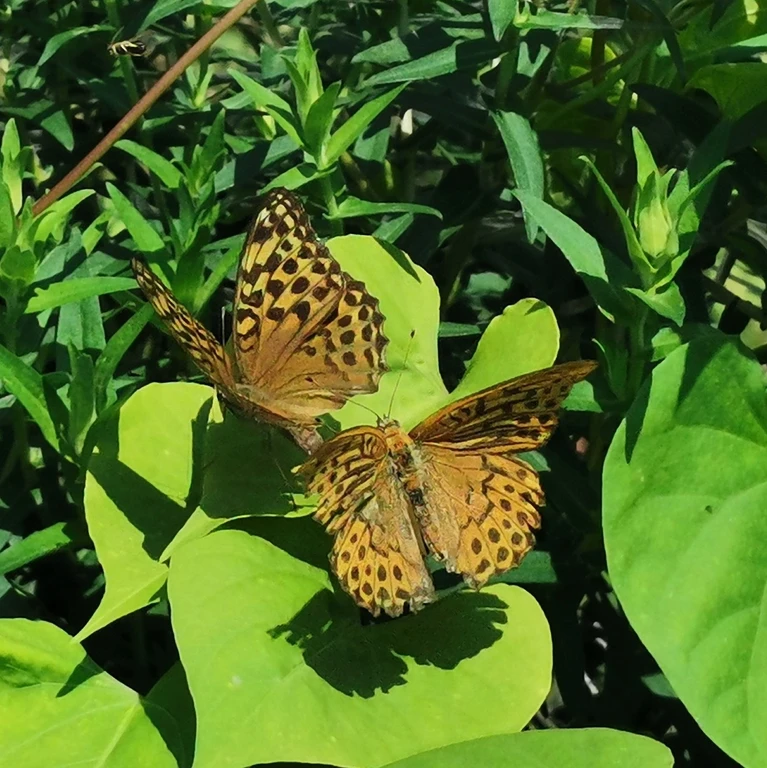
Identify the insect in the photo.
Argynnis paphia
